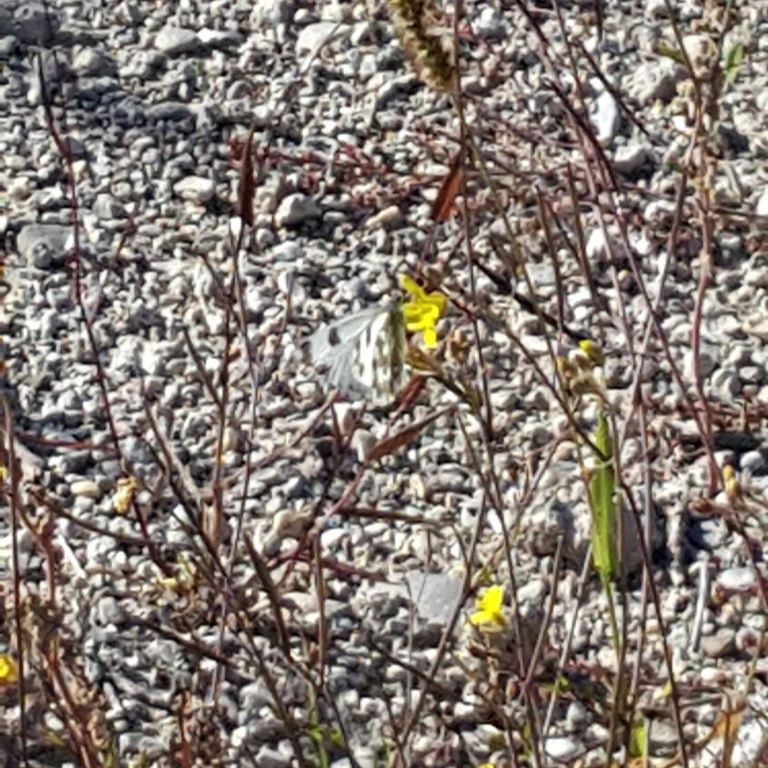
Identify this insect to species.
Pontia edusa
